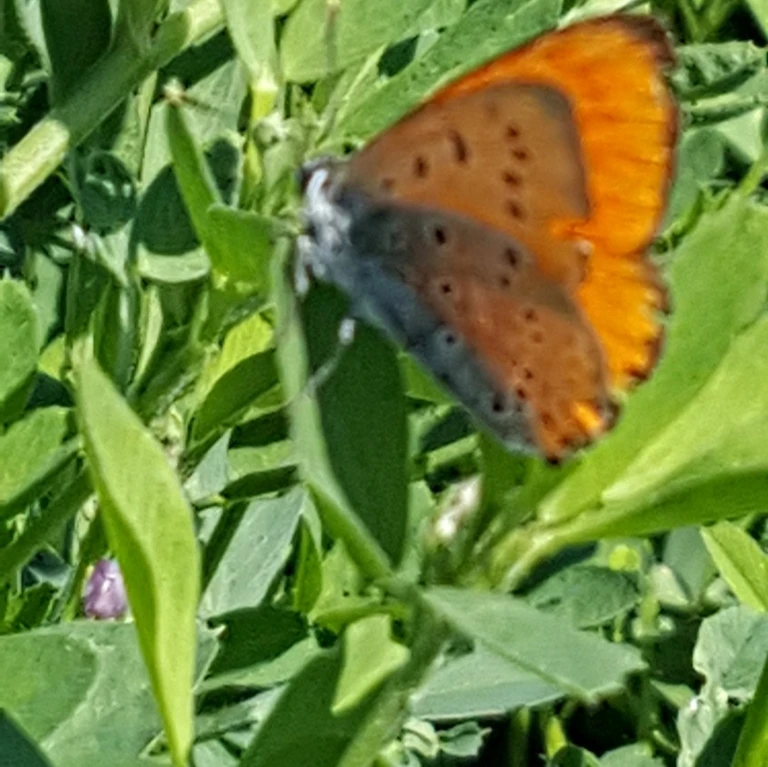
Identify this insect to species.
Lycaena dispar
